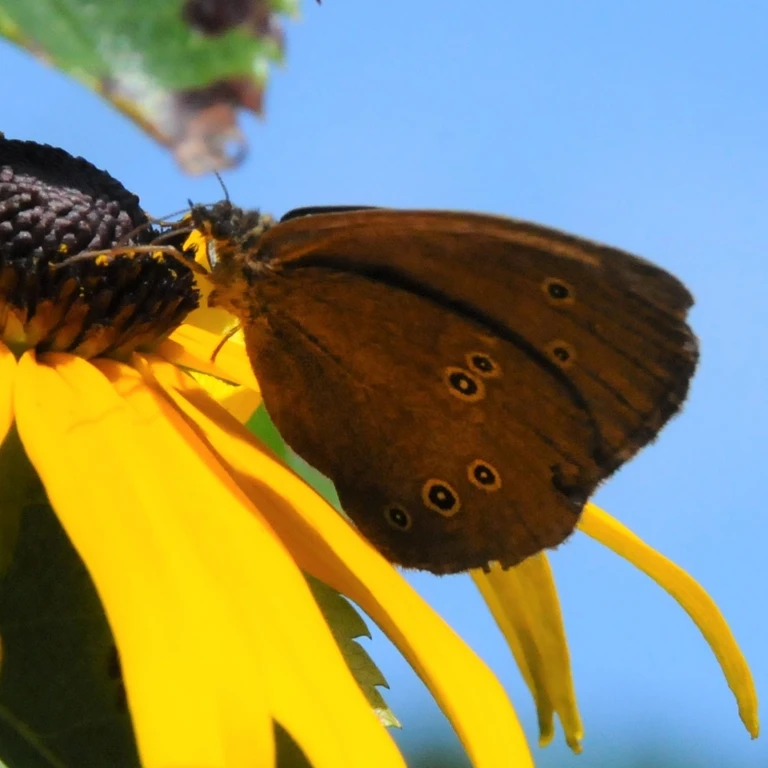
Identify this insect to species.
Aphantopus hyperantus
